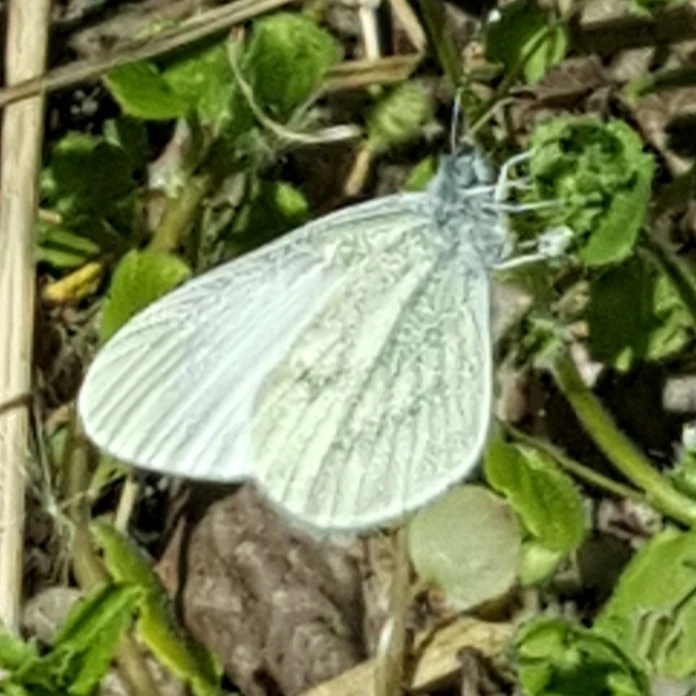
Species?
Leptidea sinapis/juvernica
